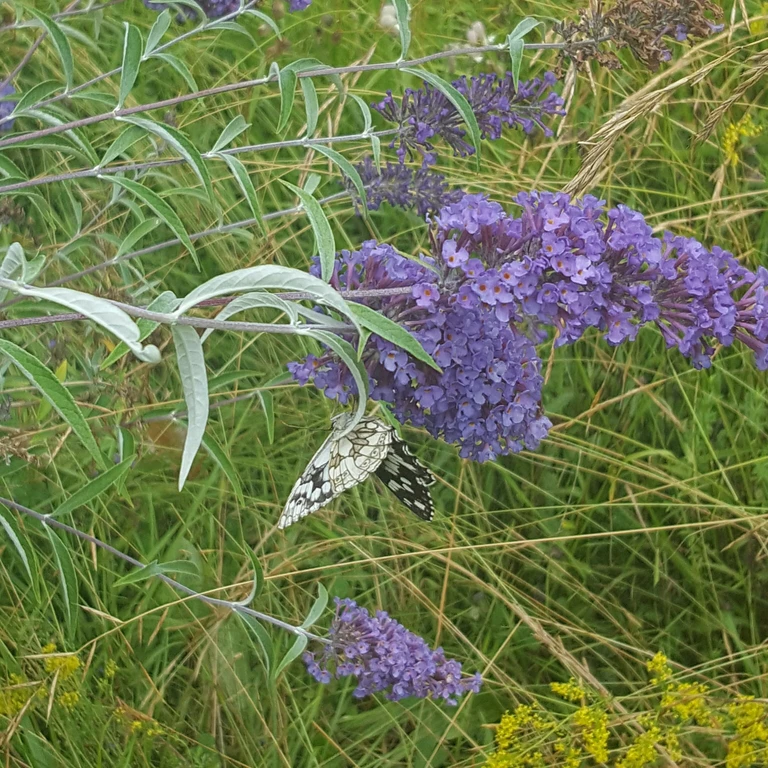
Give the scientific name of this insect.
Melanargia galathea
